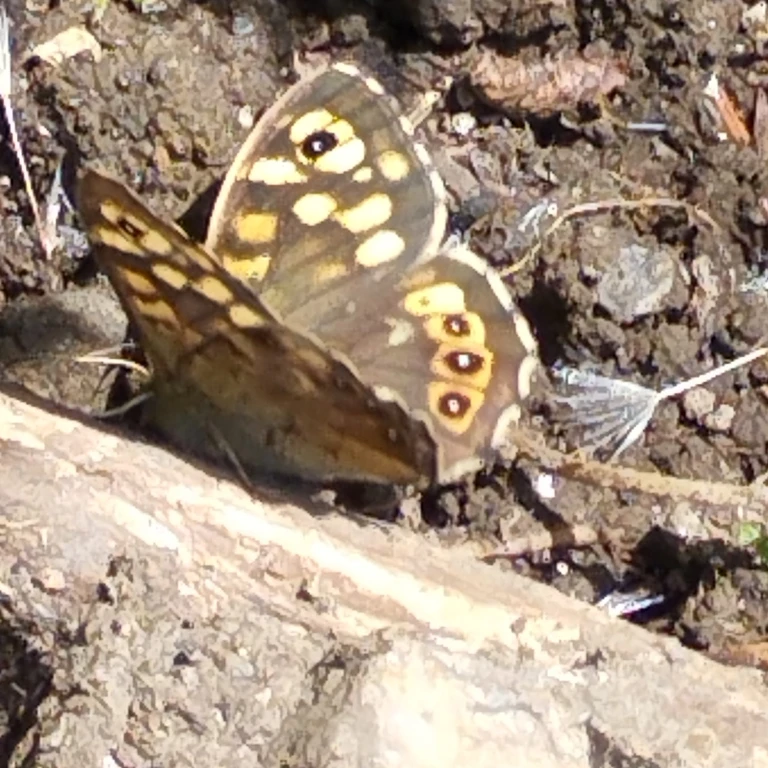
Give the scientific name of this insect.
Pararge aegeria
